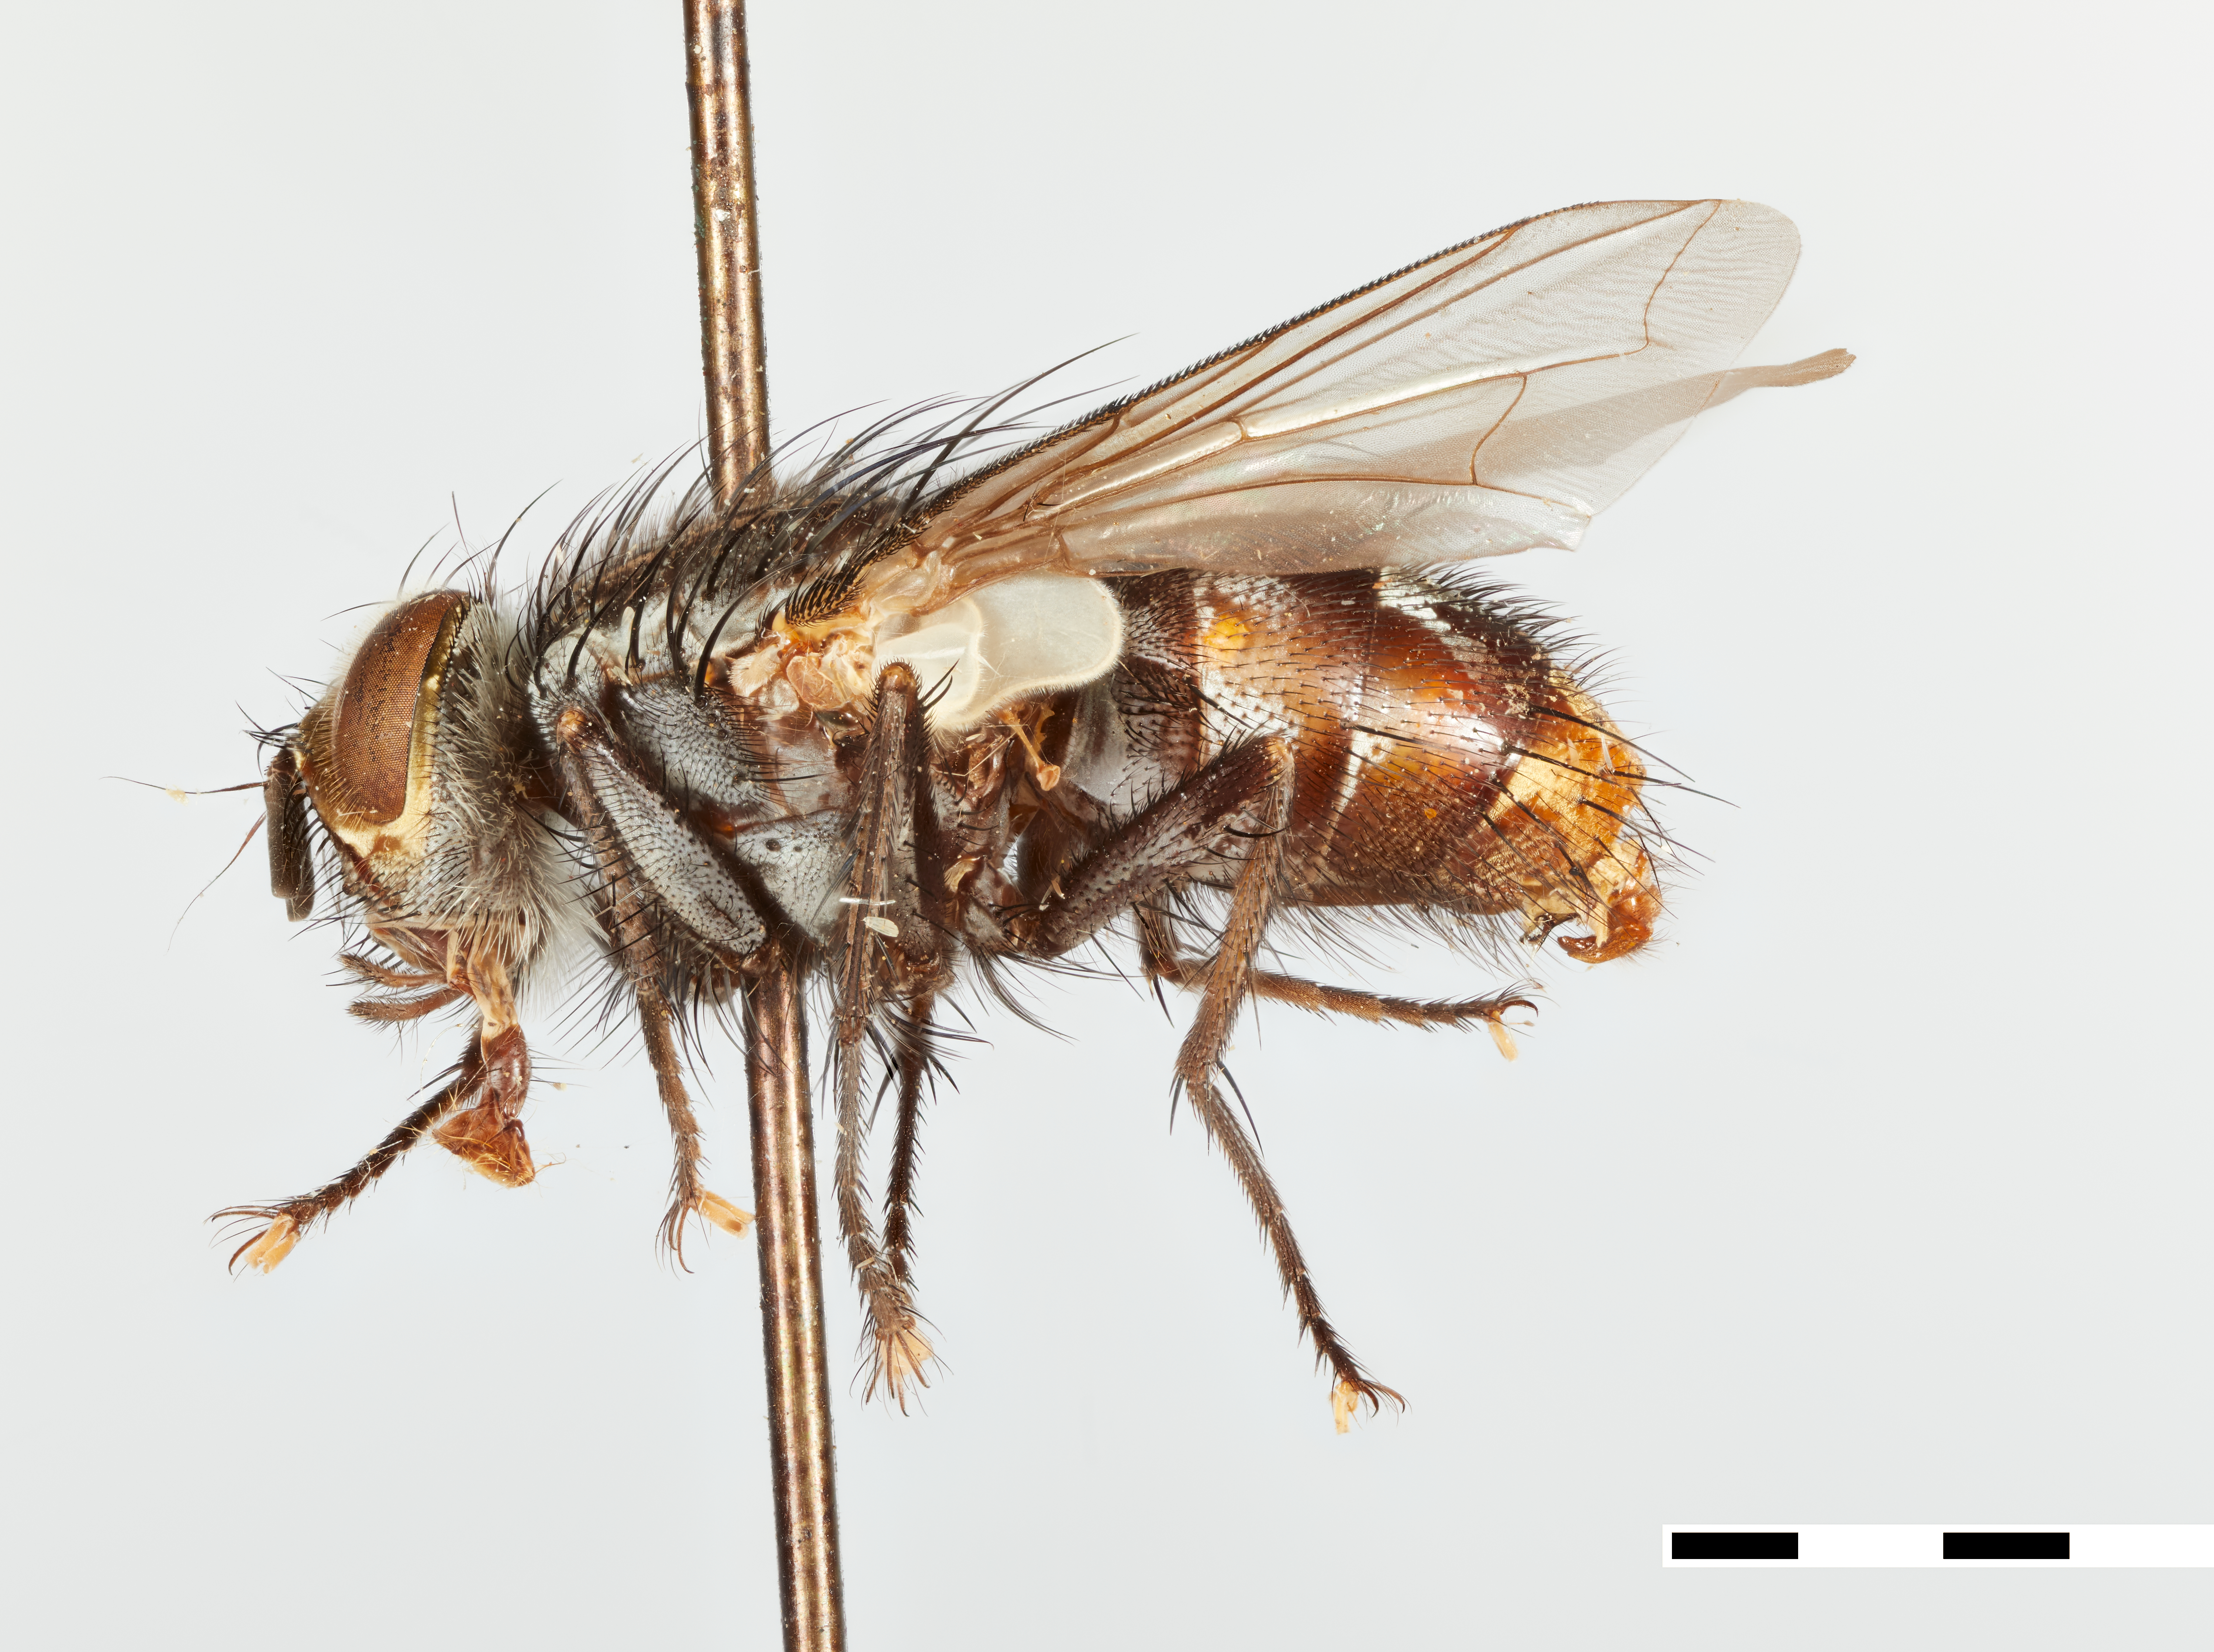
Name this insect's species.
Phorocera rusti
